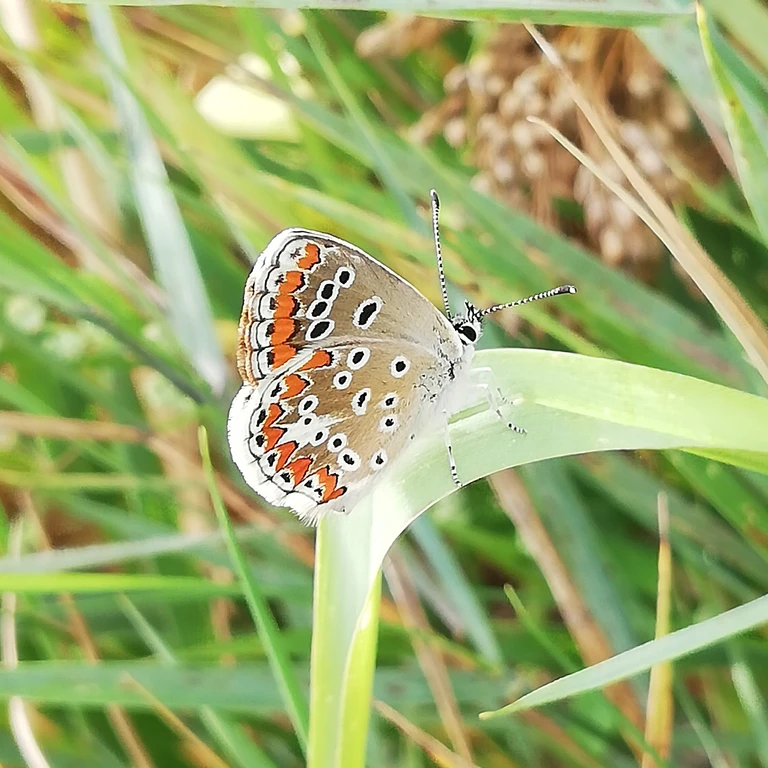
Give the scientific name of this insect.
Aricia agestis/artaxerxes
